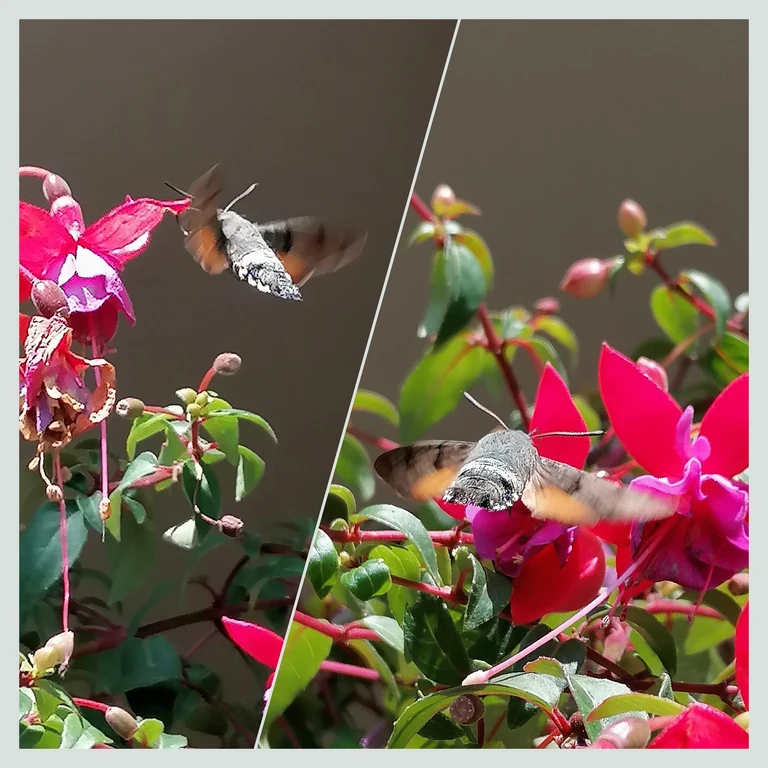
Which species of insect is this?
Macroglossum stellatarum
